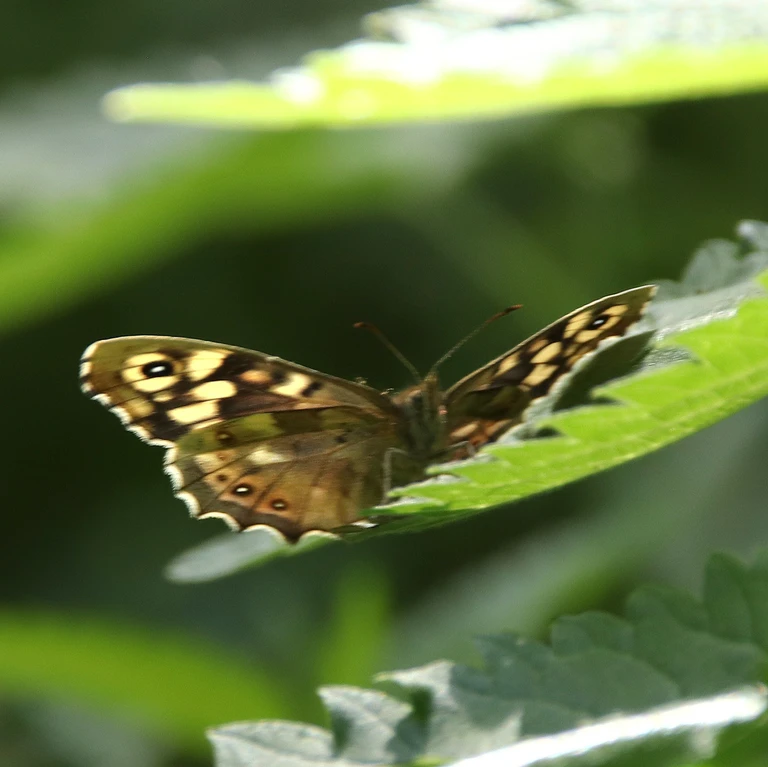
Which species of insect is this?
Pararge aegeria
